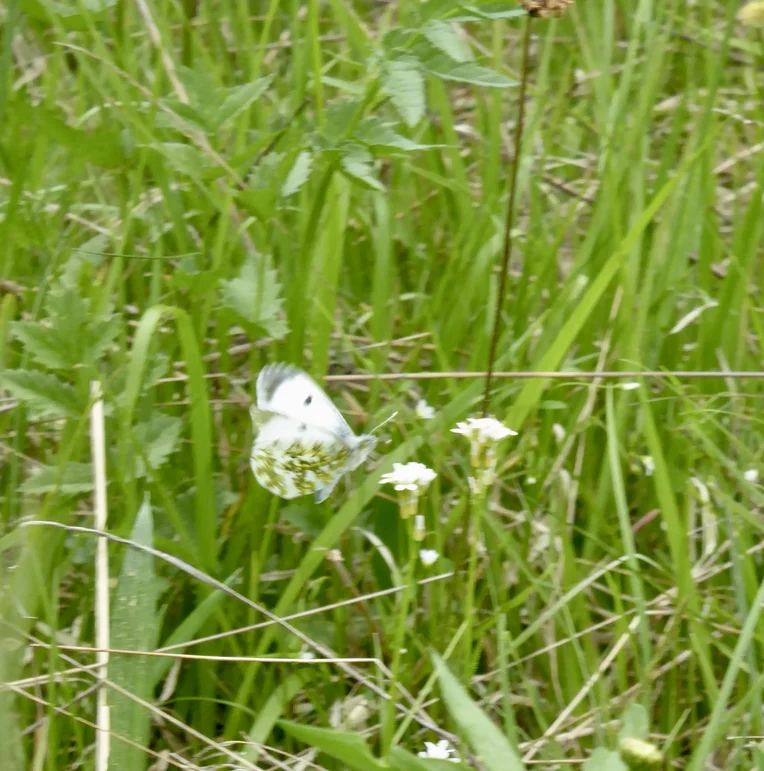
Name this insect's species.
Anthocharis cardamines
